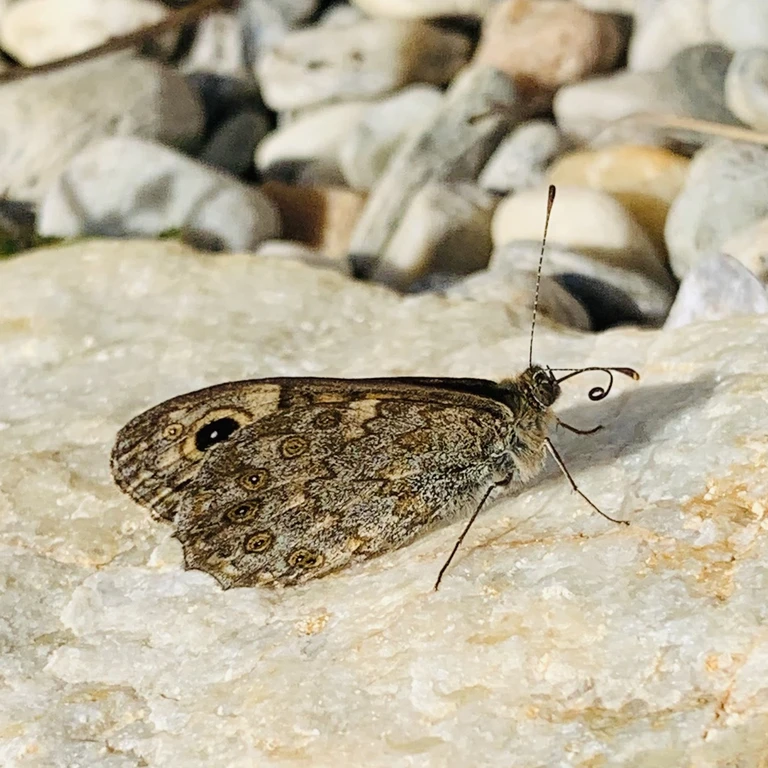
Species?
Lasiommata megera (also Pararge megera)
